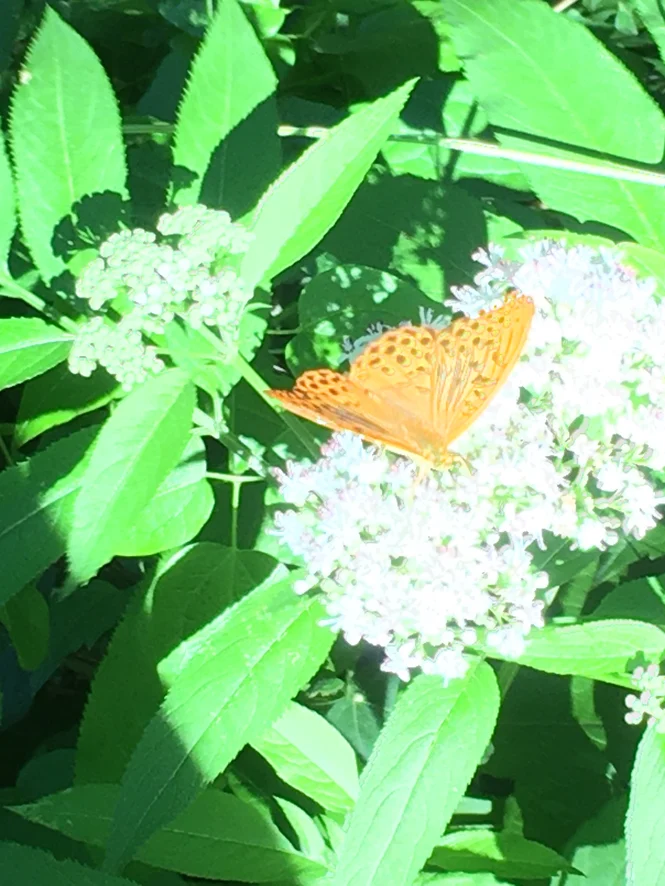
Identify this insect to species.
Argynnis paphia
